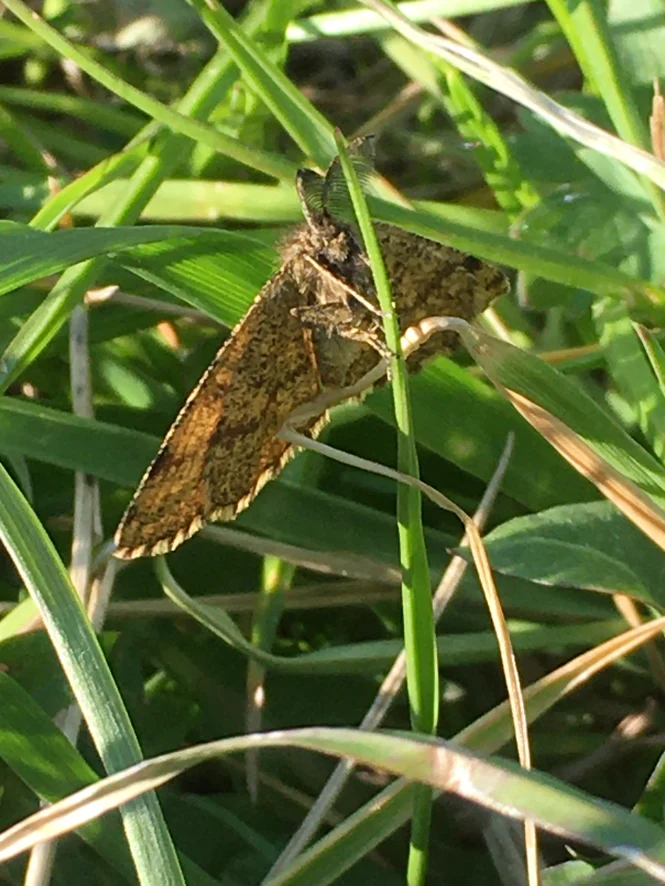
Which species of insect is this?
Ematurga atomaria
